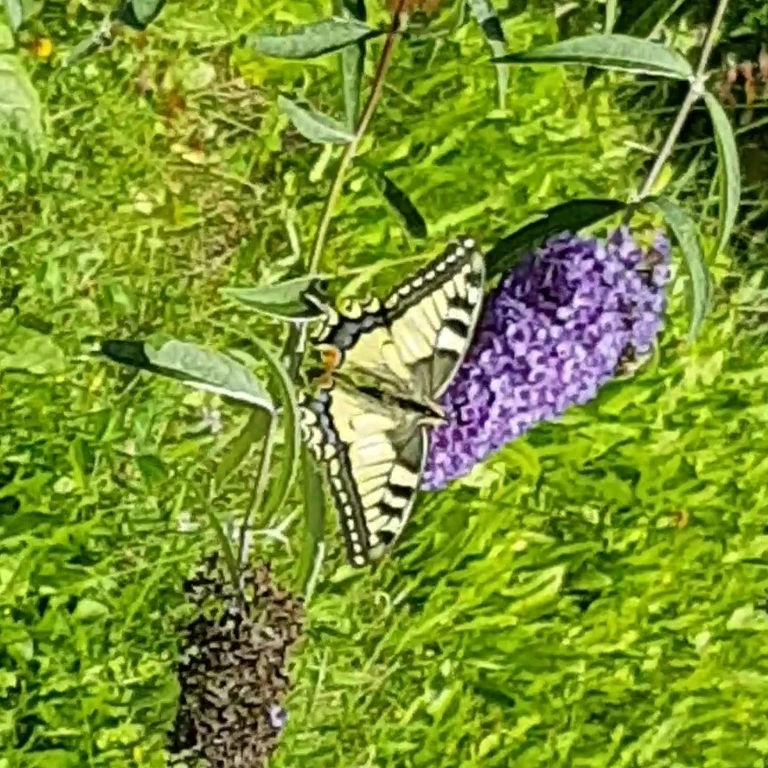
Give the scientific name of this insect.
Papilio machaon
